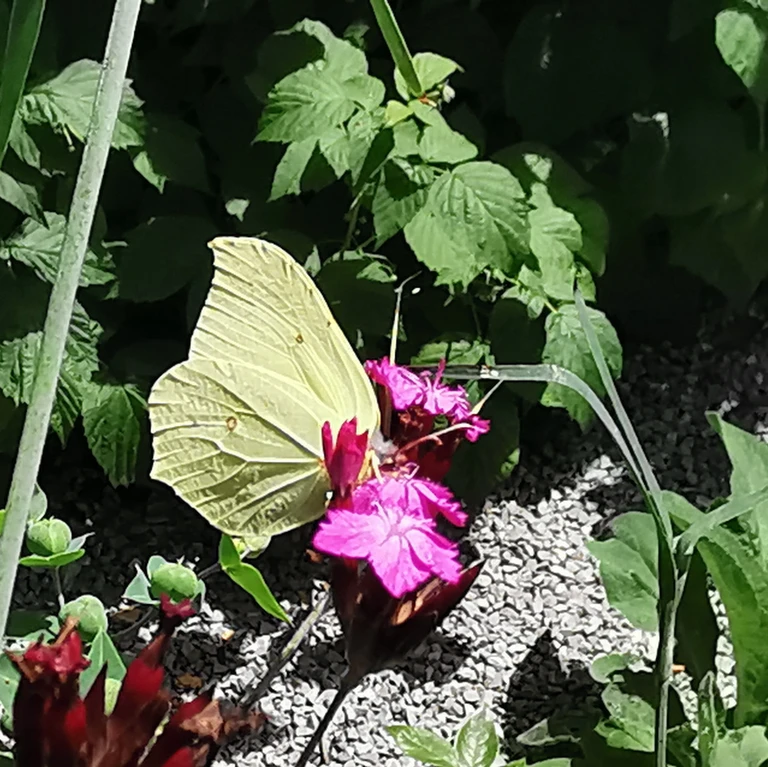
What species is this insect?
Gonepteryx rhamni
